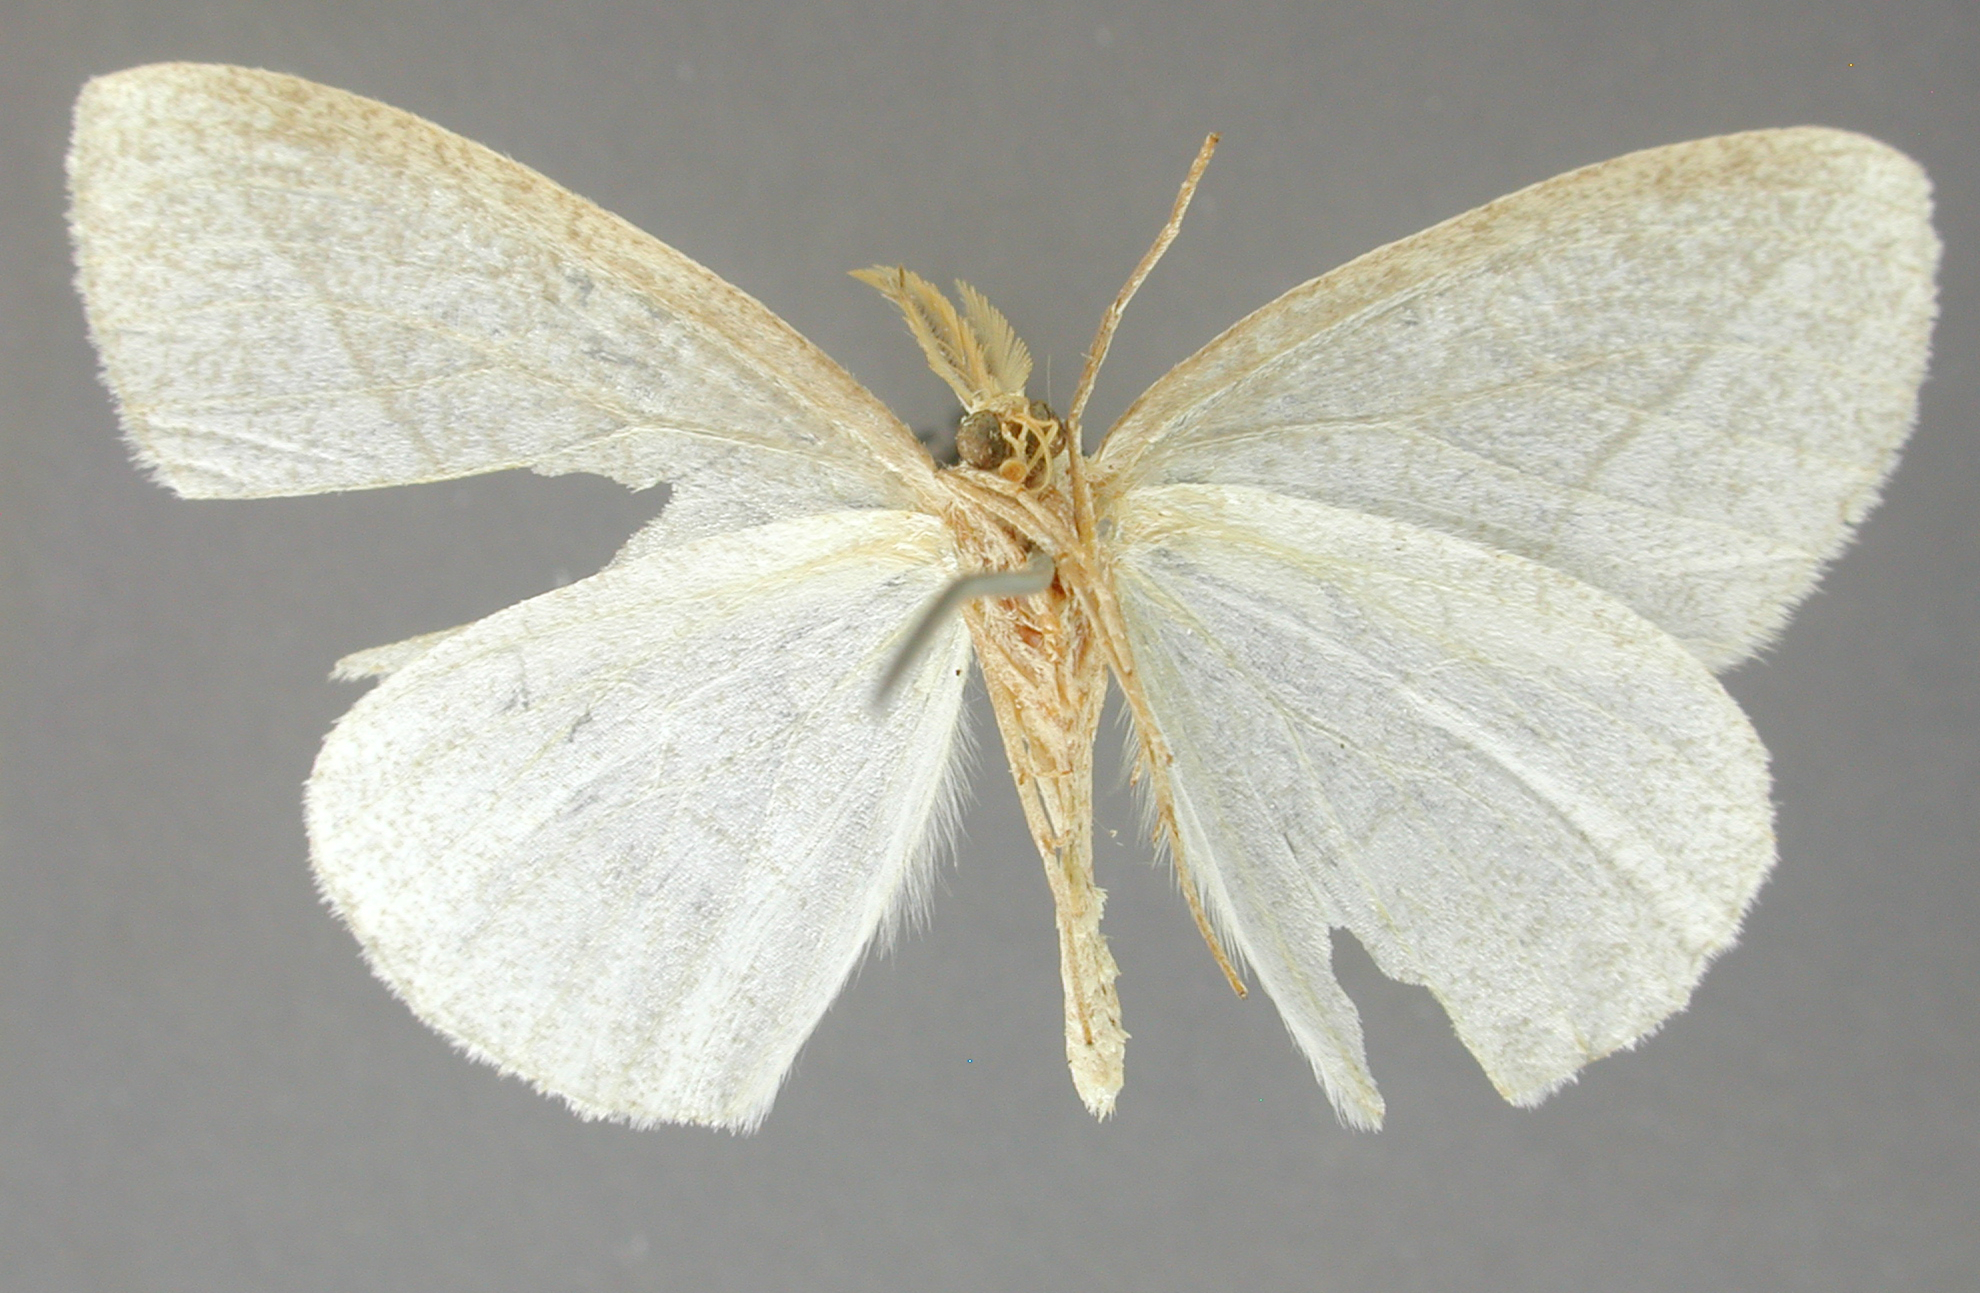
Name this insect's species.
Myrtela coanaria
